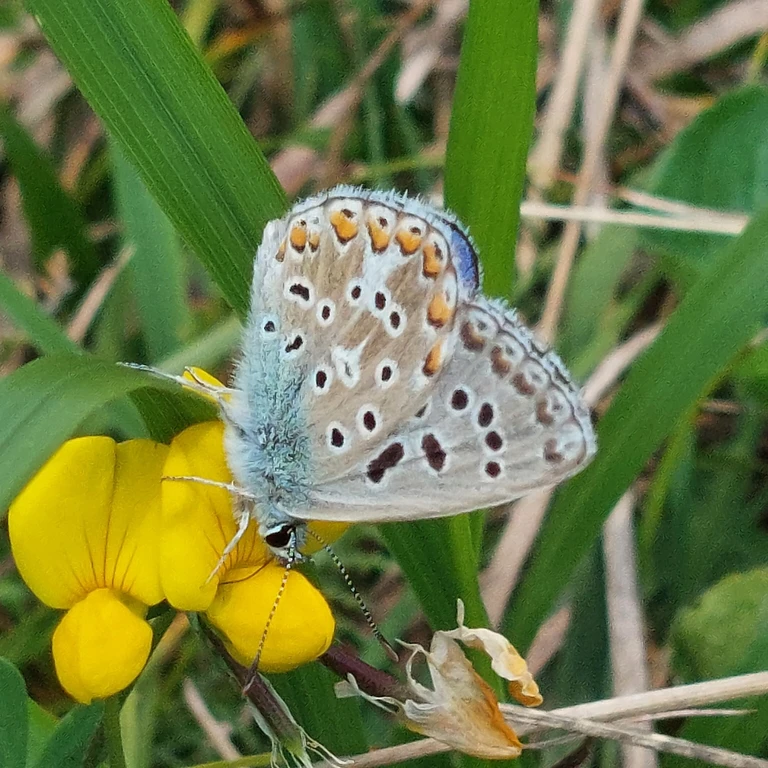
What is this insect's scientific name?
Lysandra bellargus
